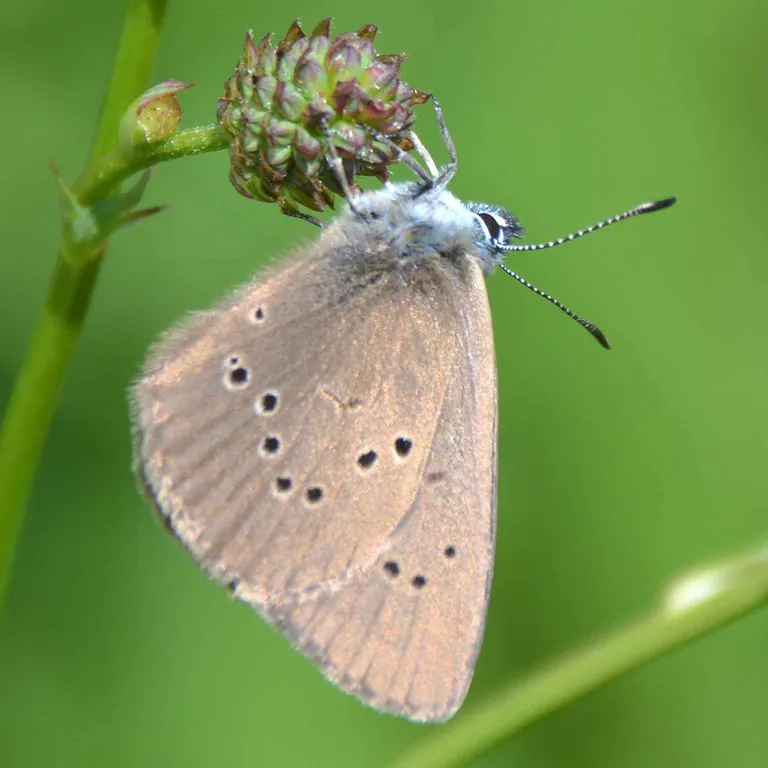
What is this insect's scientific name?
Phengaris nausithous (also Maculinea nausithous)
